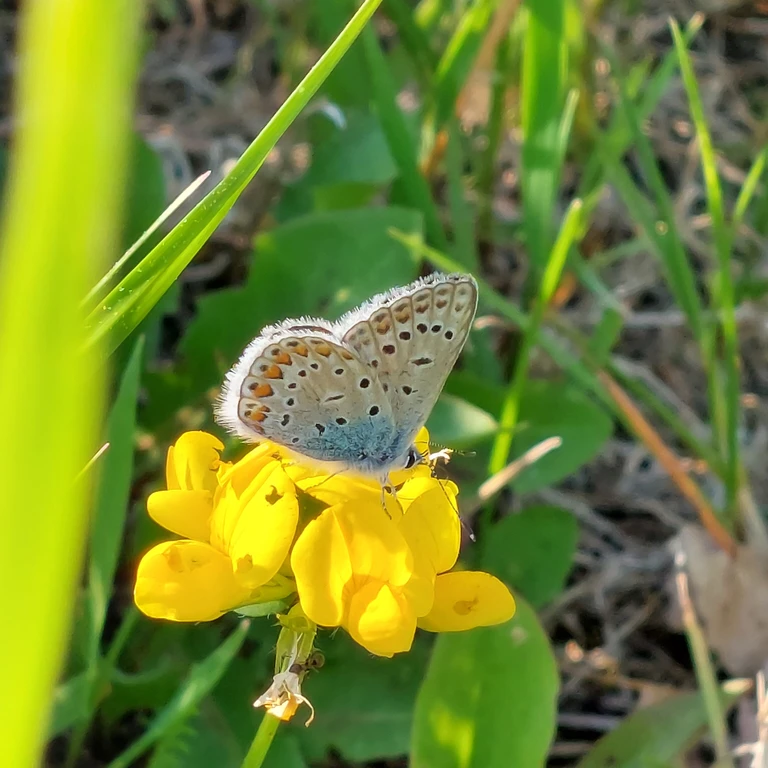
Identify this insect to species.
Polyommatus icarus
